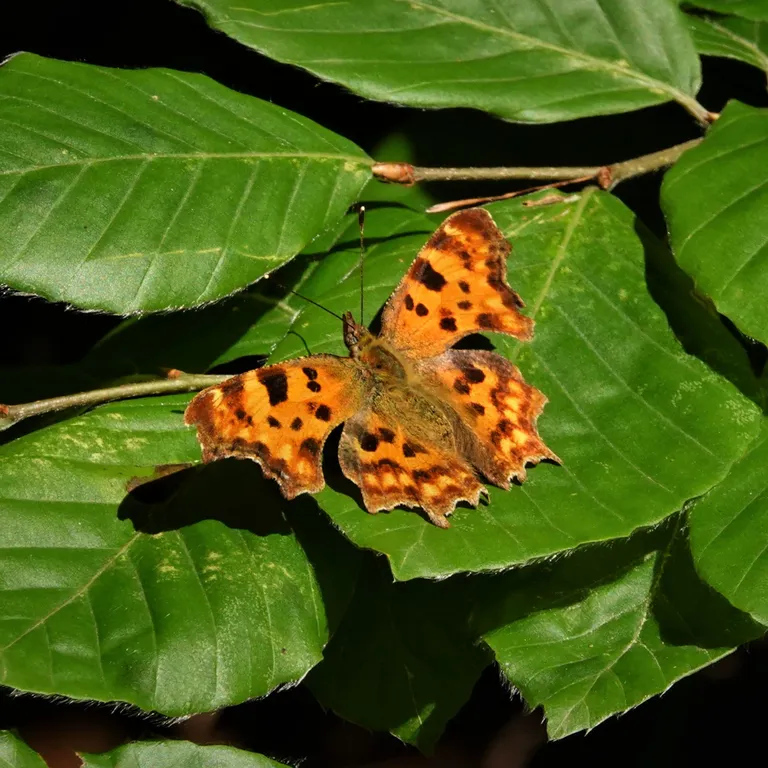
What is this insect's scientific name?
Polygonia c-album
